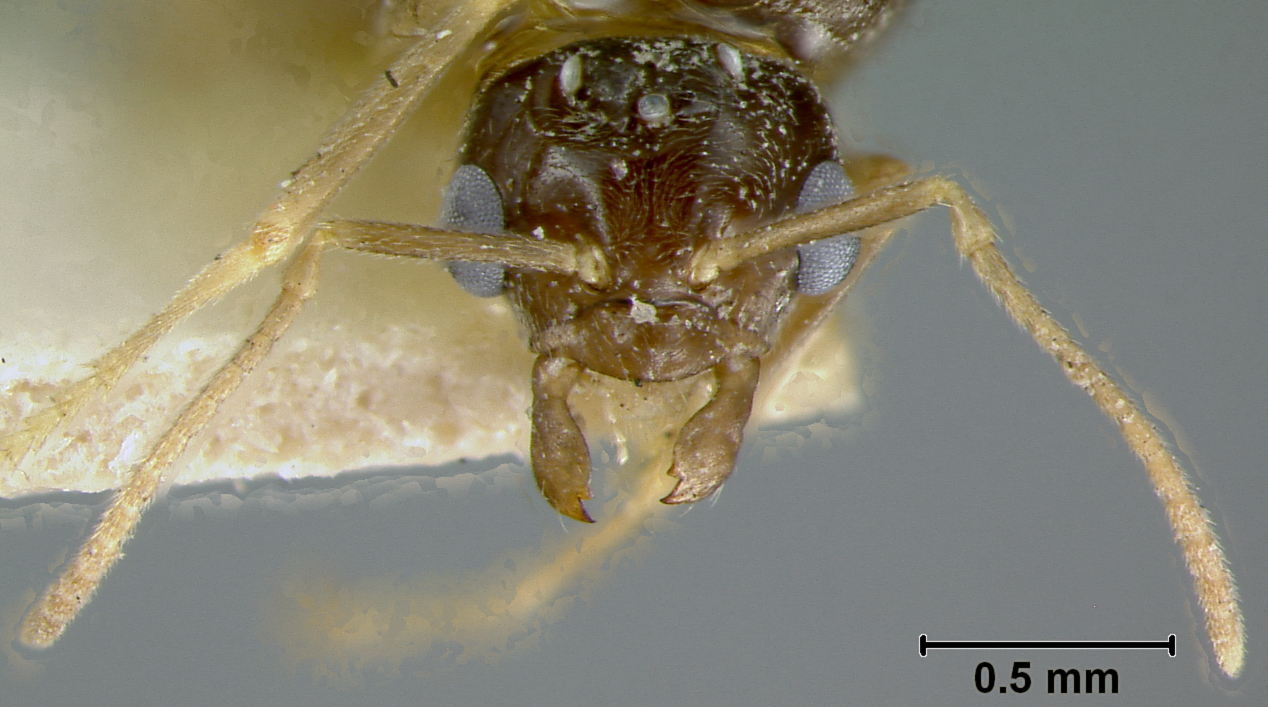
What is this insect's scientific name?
Lasius flavus
